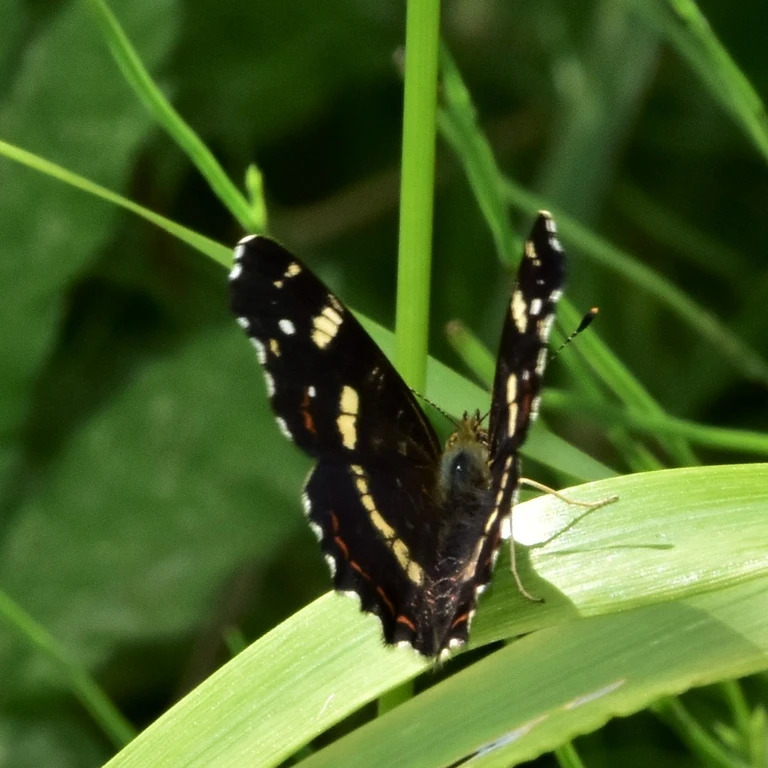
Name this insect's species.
Araschnia levana
